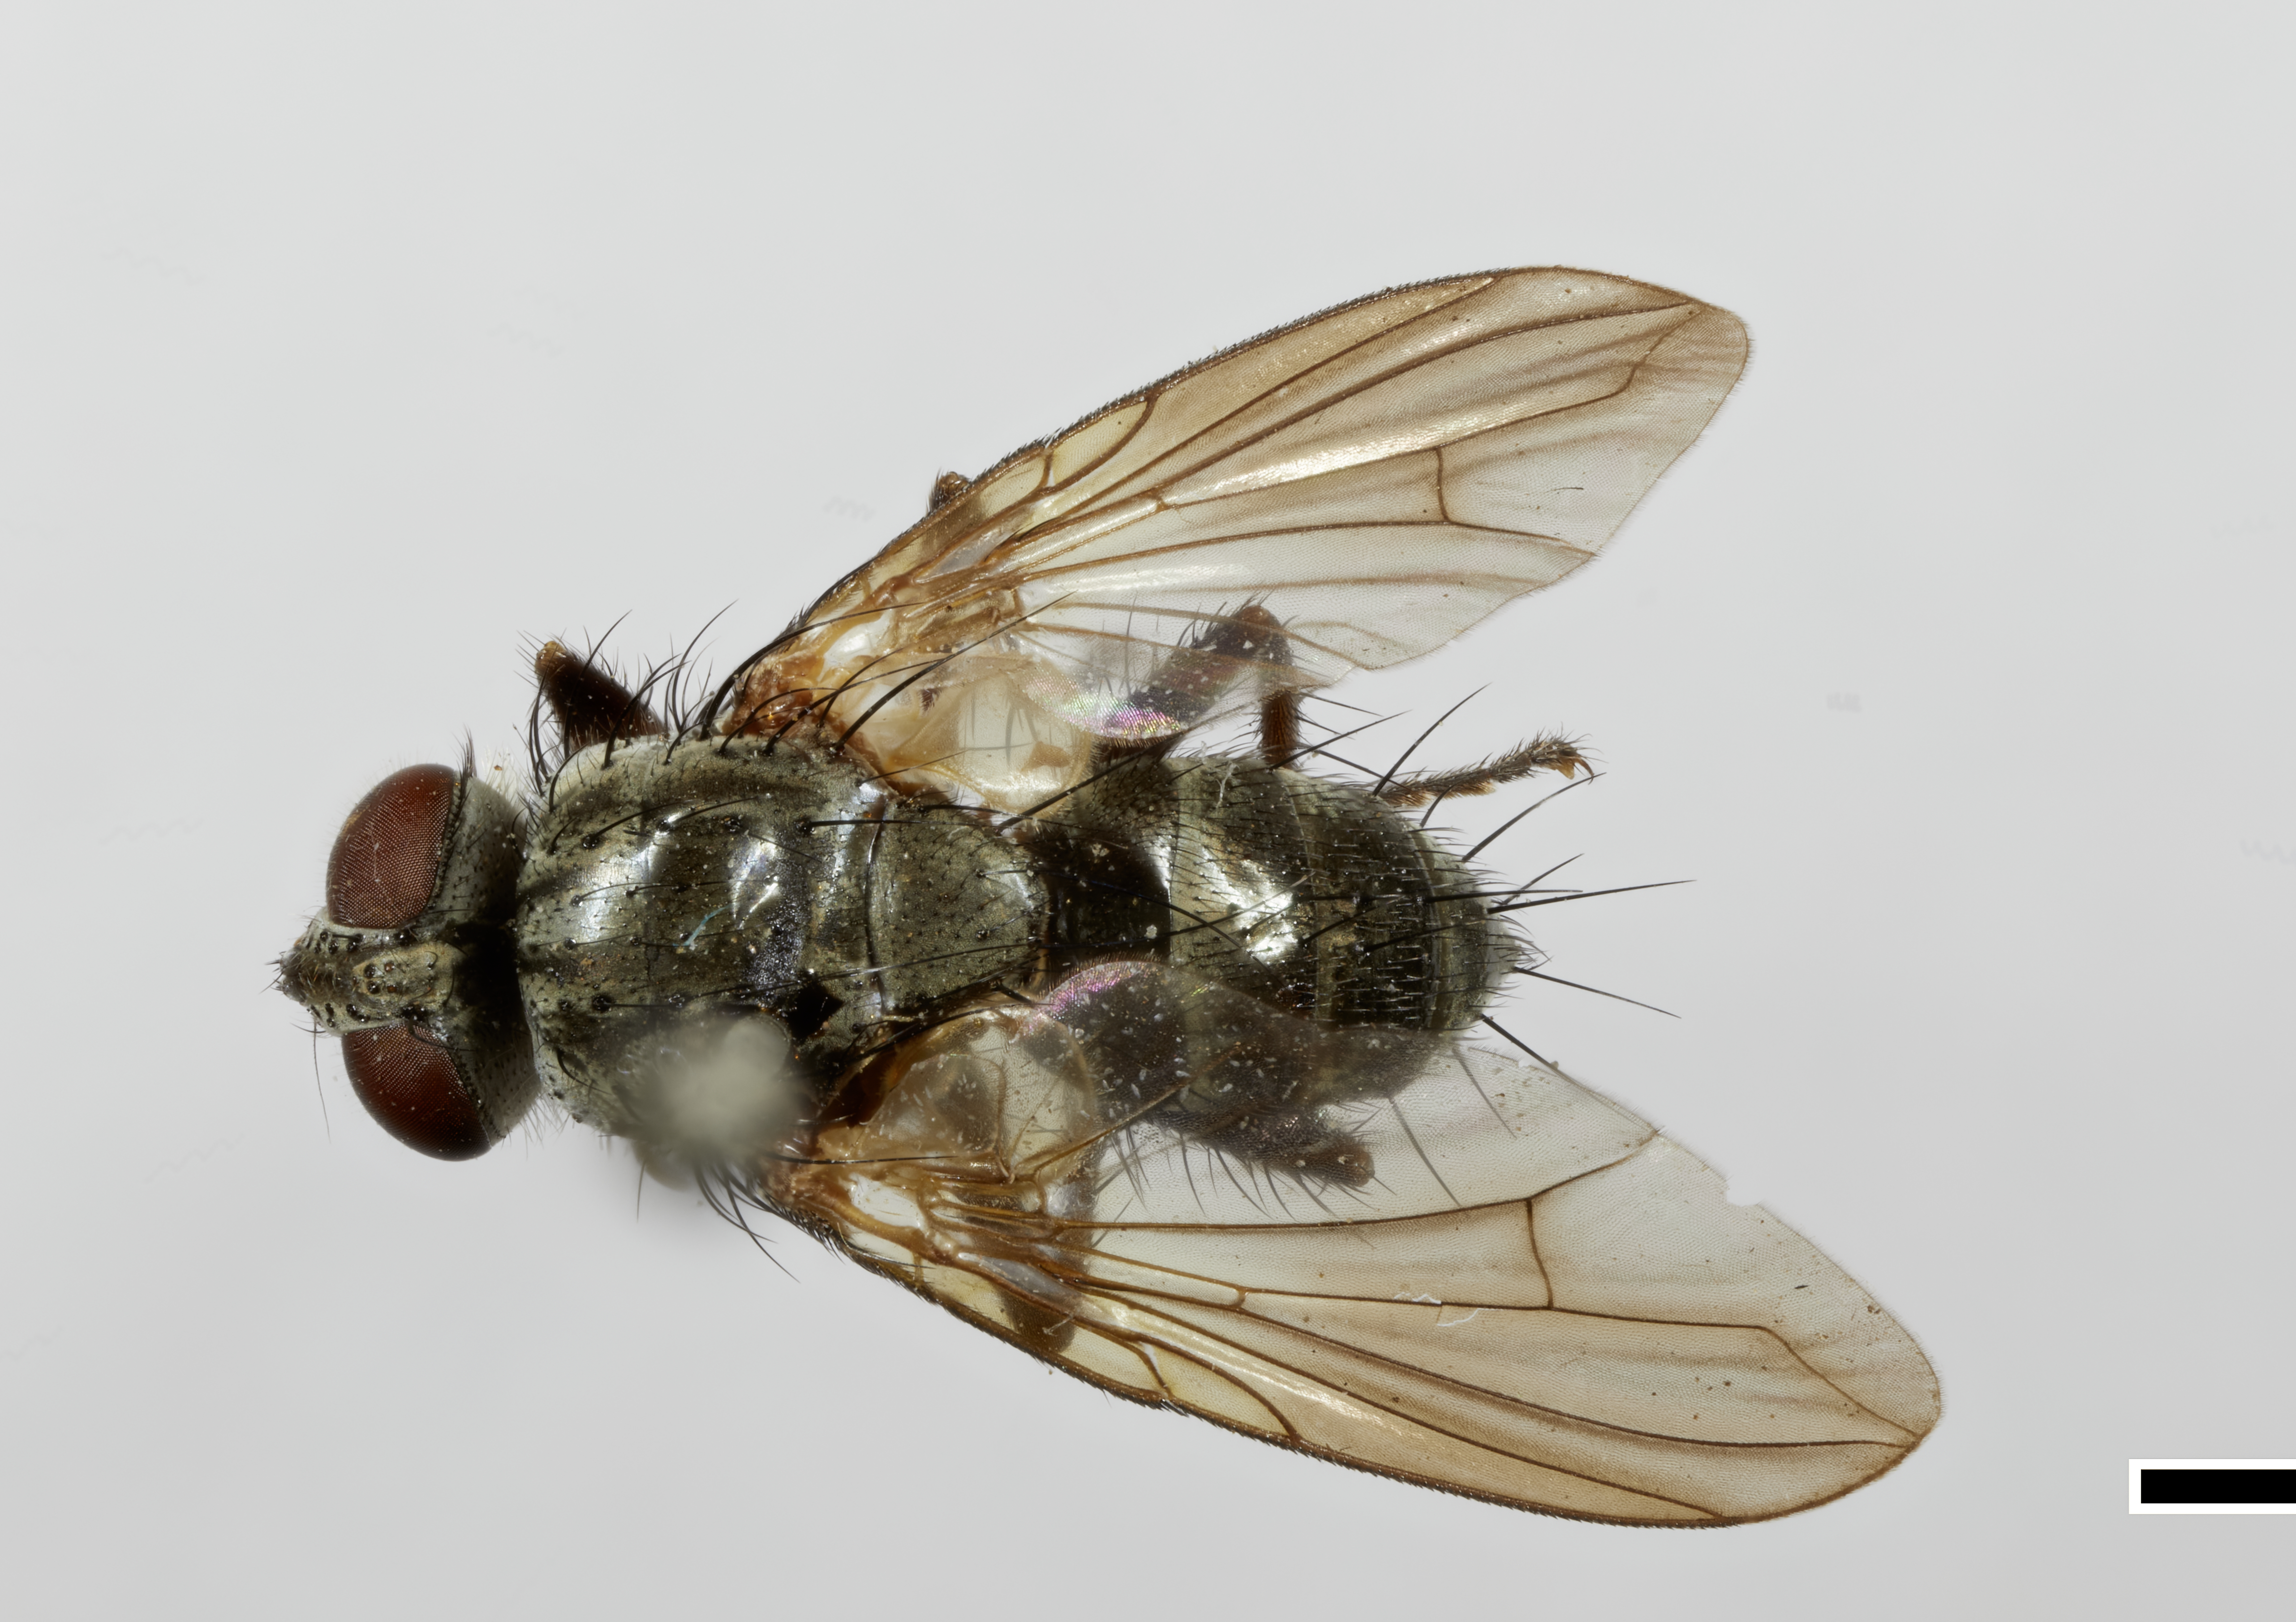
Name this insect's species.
Euhypochaetopsis orientalis
